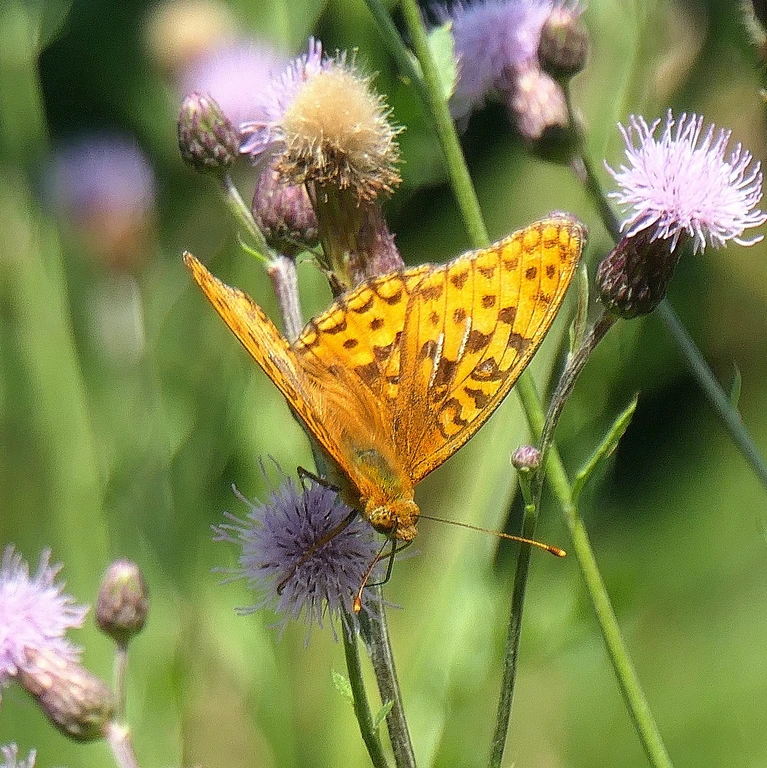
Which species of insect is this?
Fabriciana adippe
